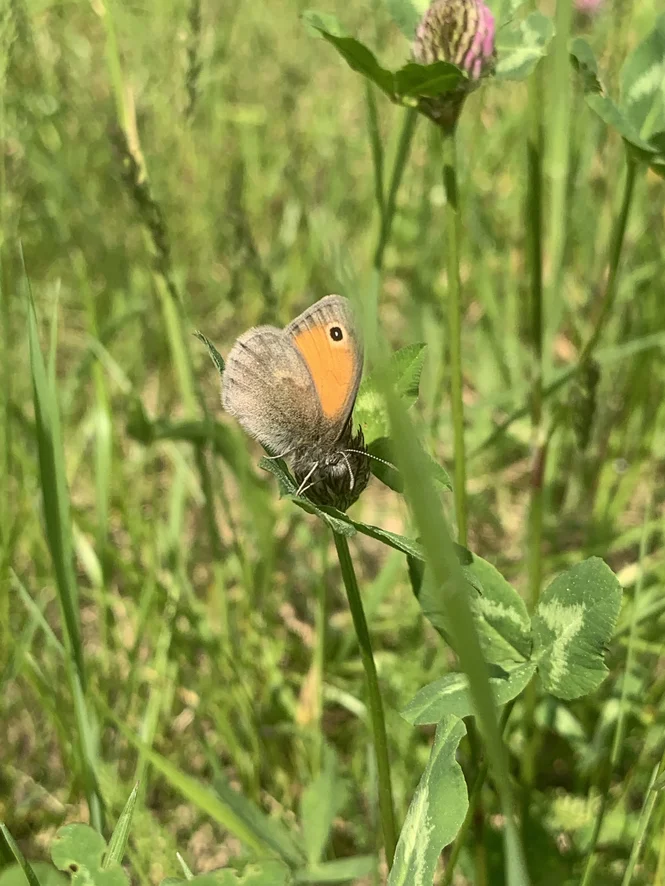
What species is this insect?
Coenonympha pamphilus
